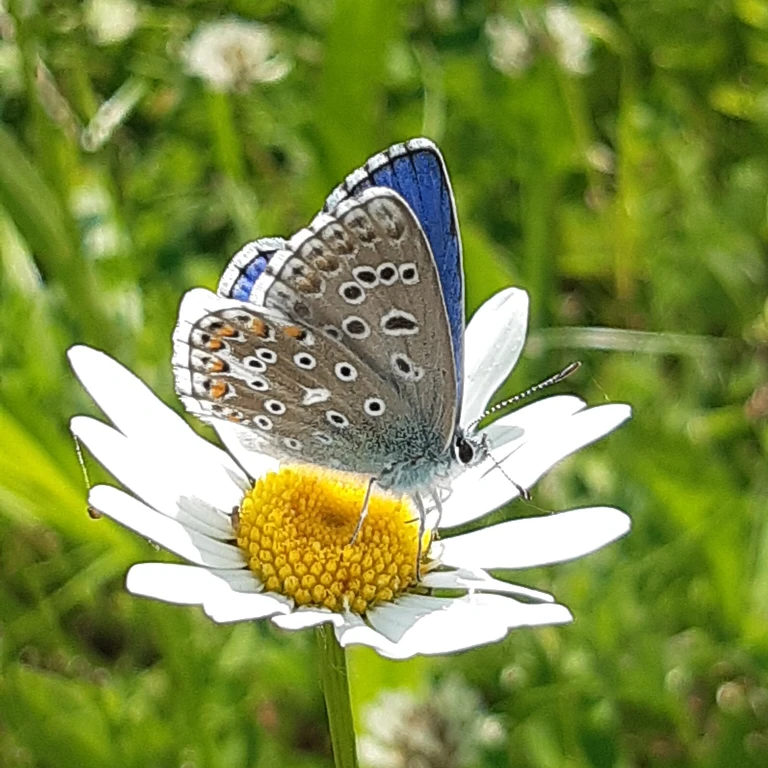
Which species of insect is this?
Lysandra bellargus
